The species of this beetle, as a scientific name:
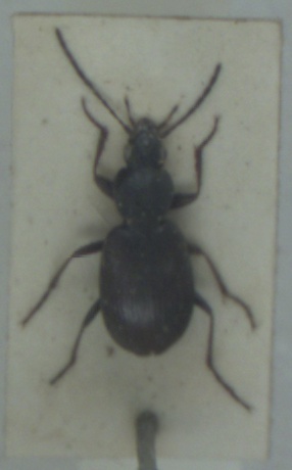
Agonum fuliginosum
